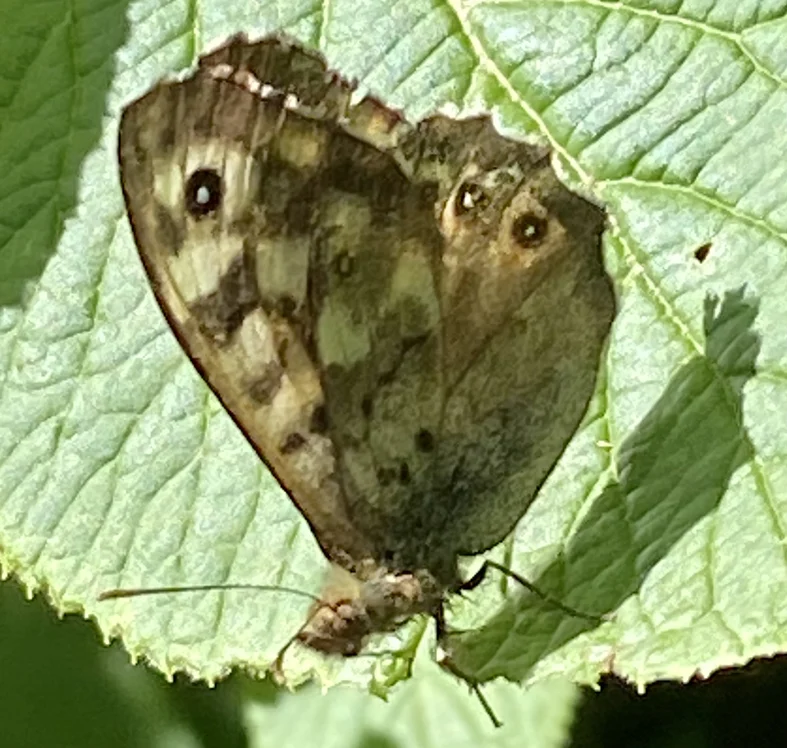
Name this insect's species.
Pararge aegeria
